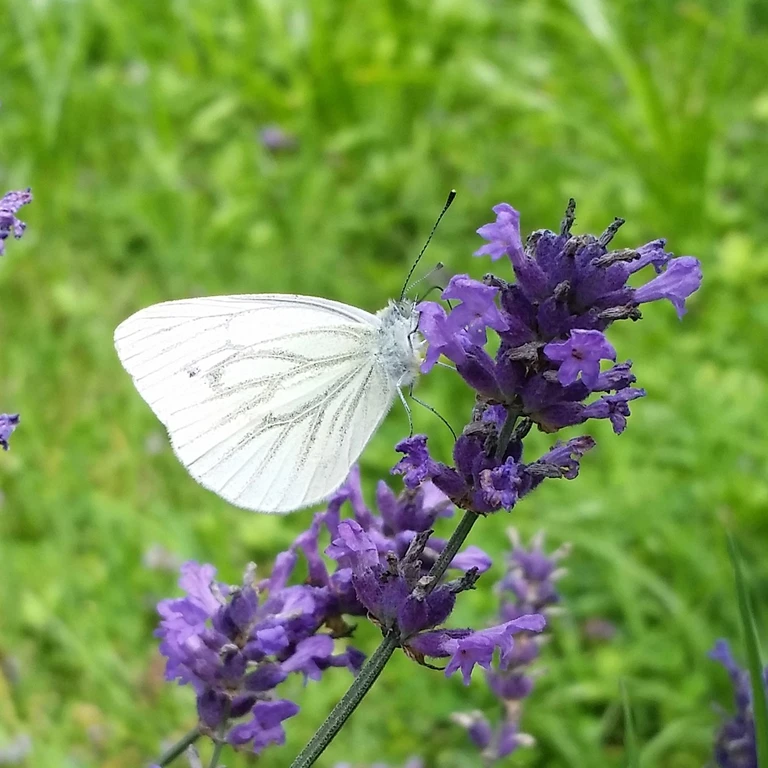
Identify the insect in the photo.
Pieris napi
